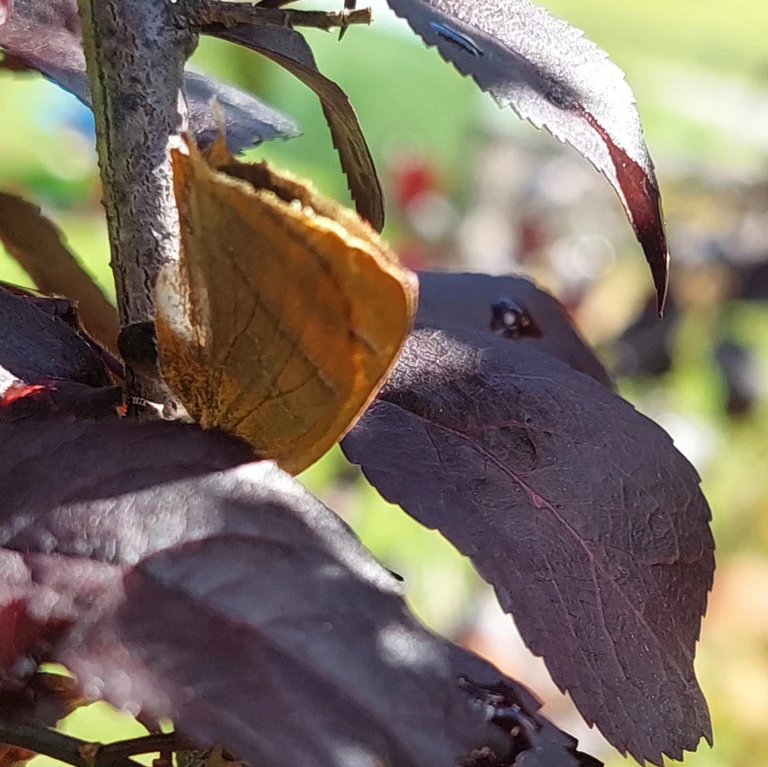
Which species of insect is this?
Thecla betulae
